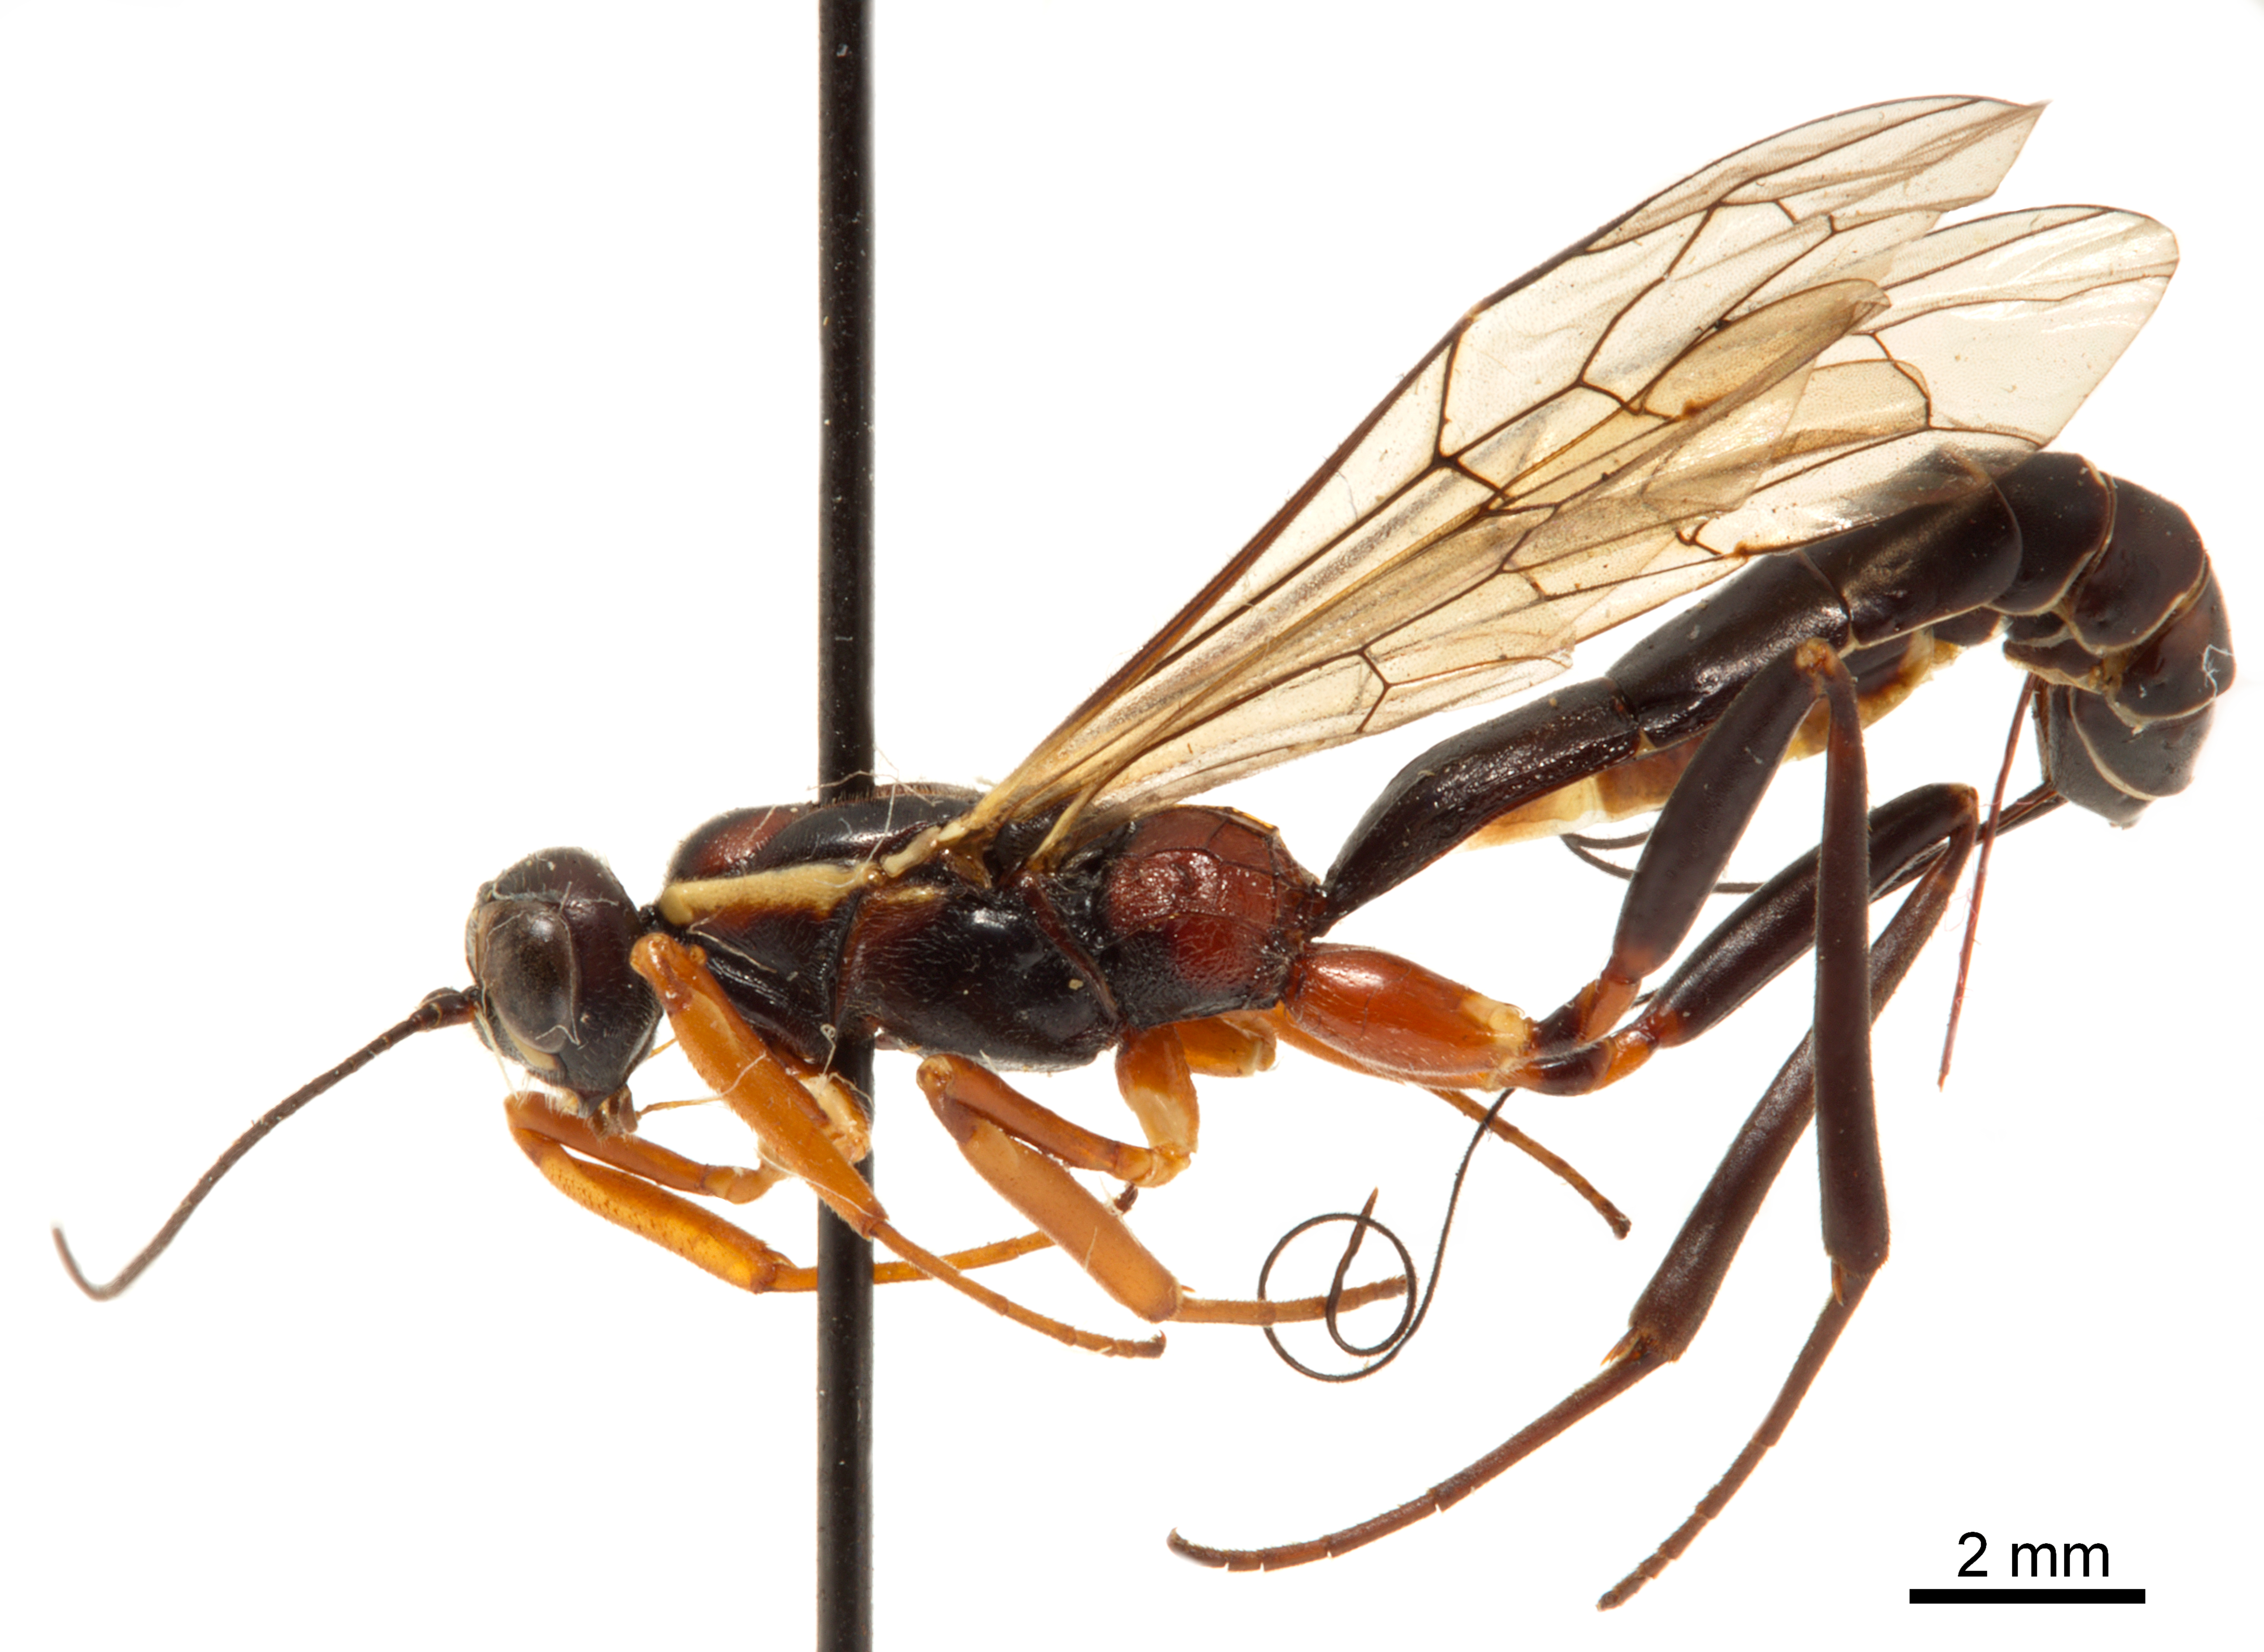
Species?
Xorides insularis
